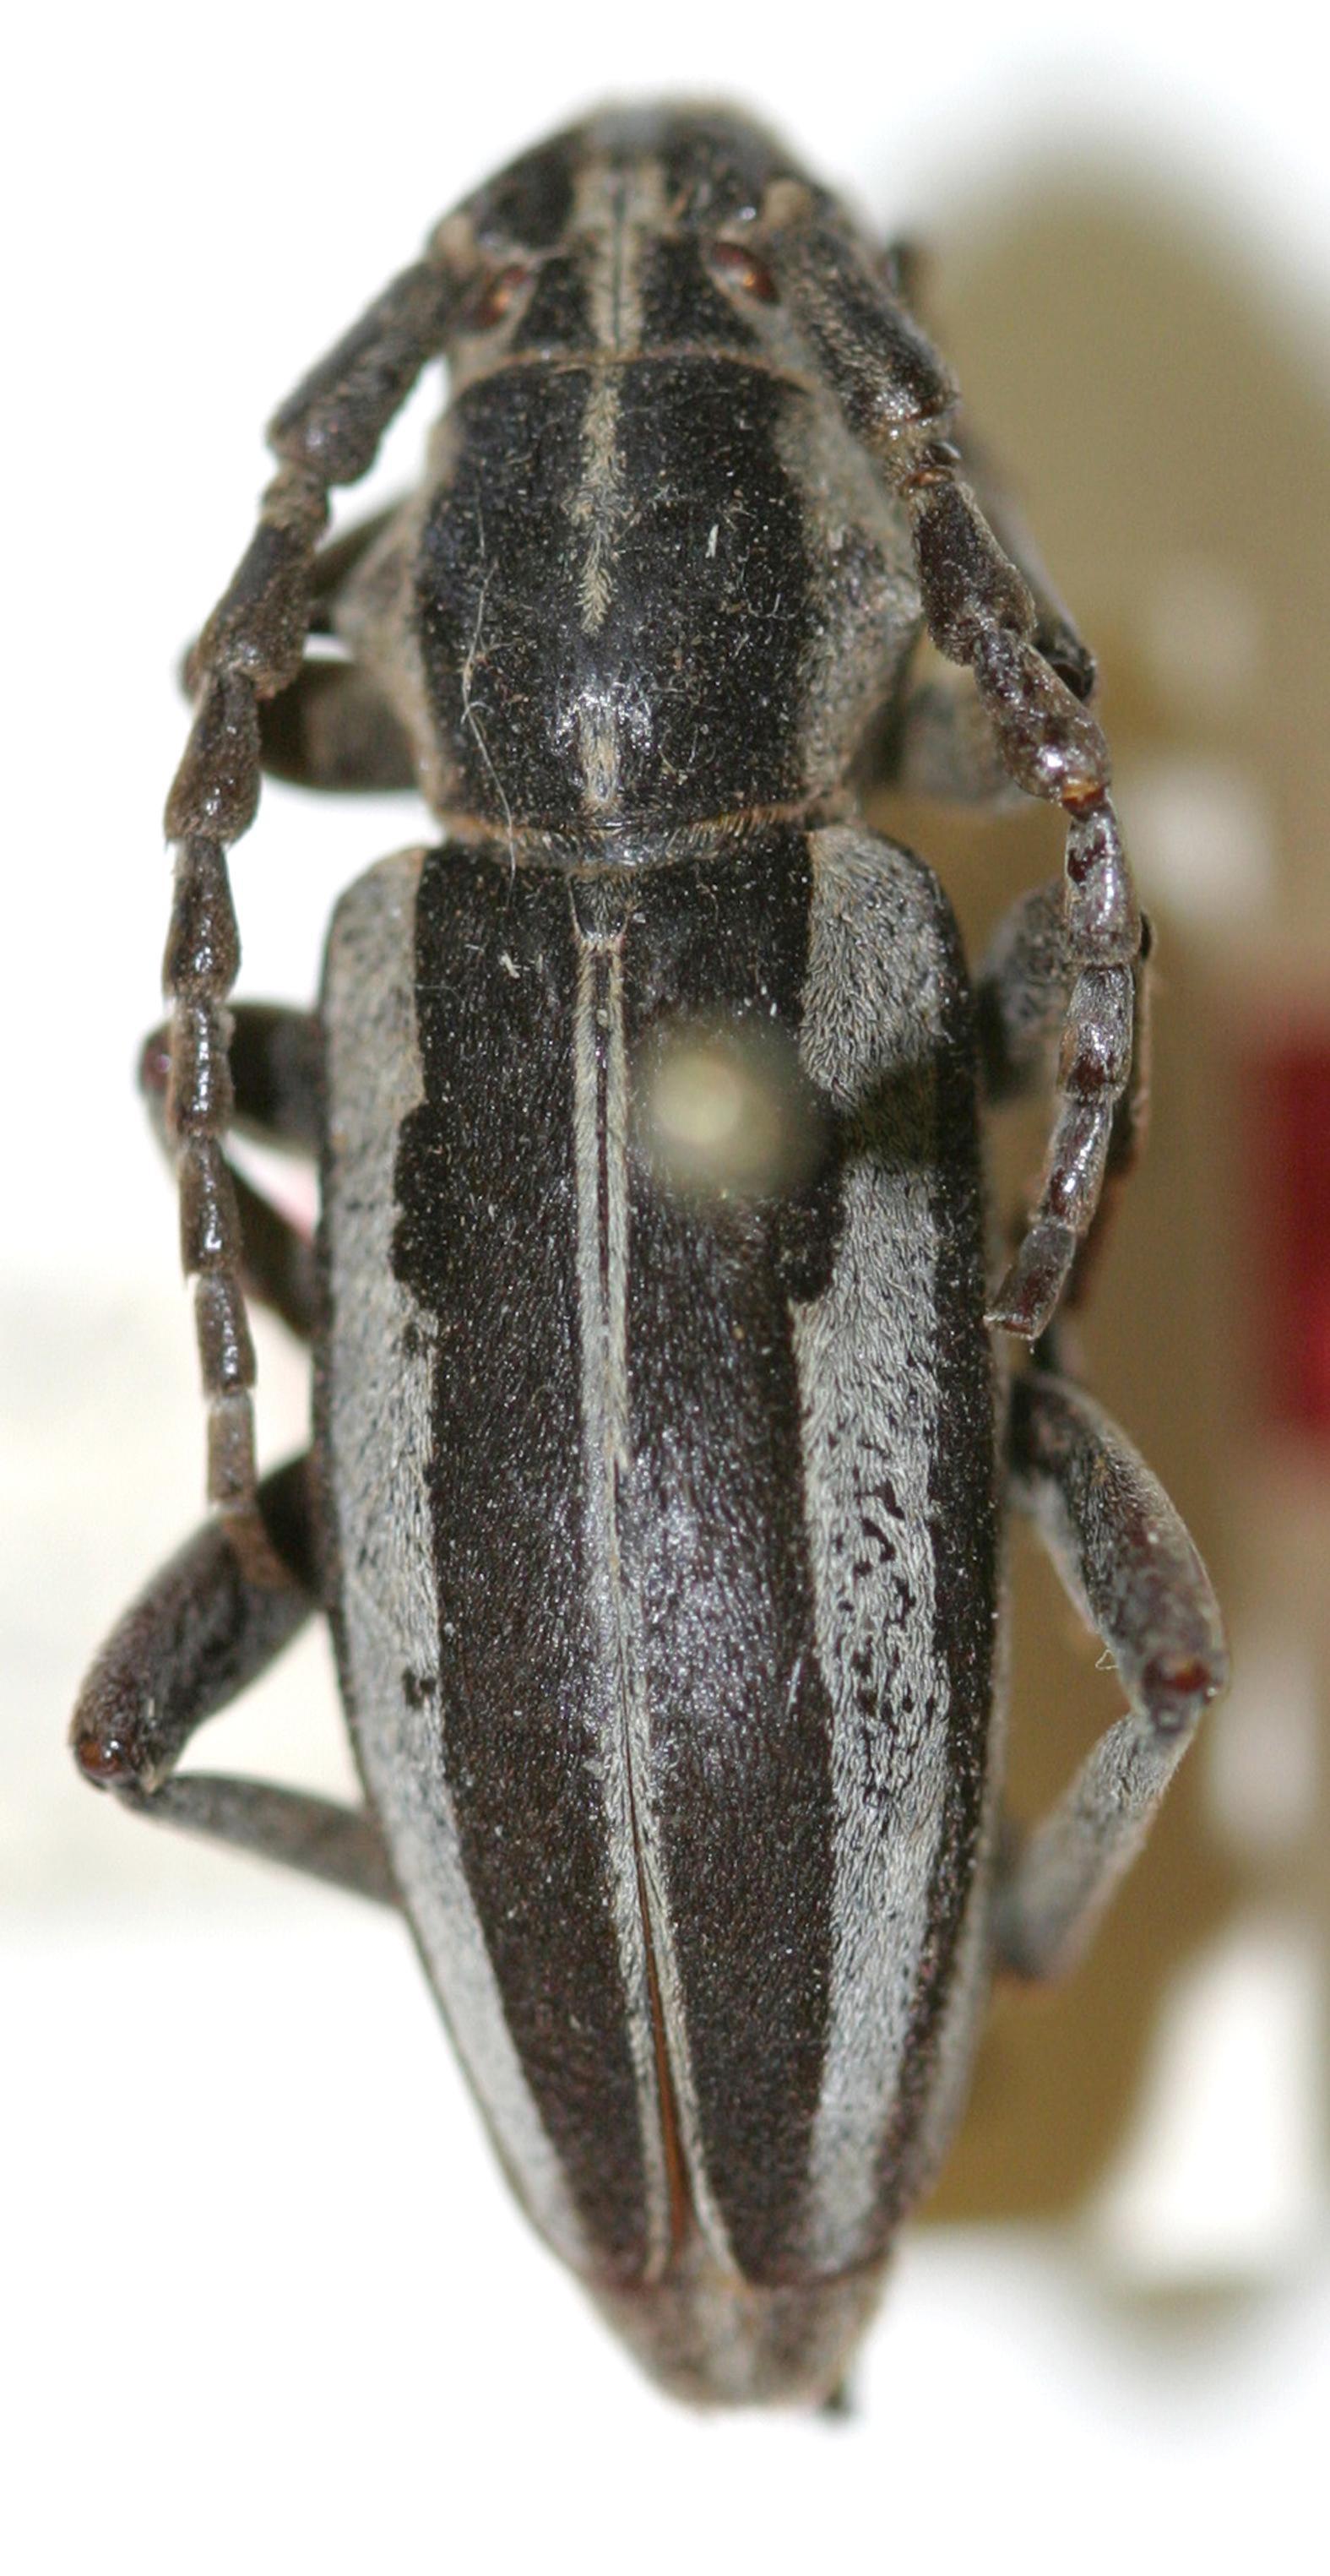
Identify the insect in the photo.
Dorcadion triste
